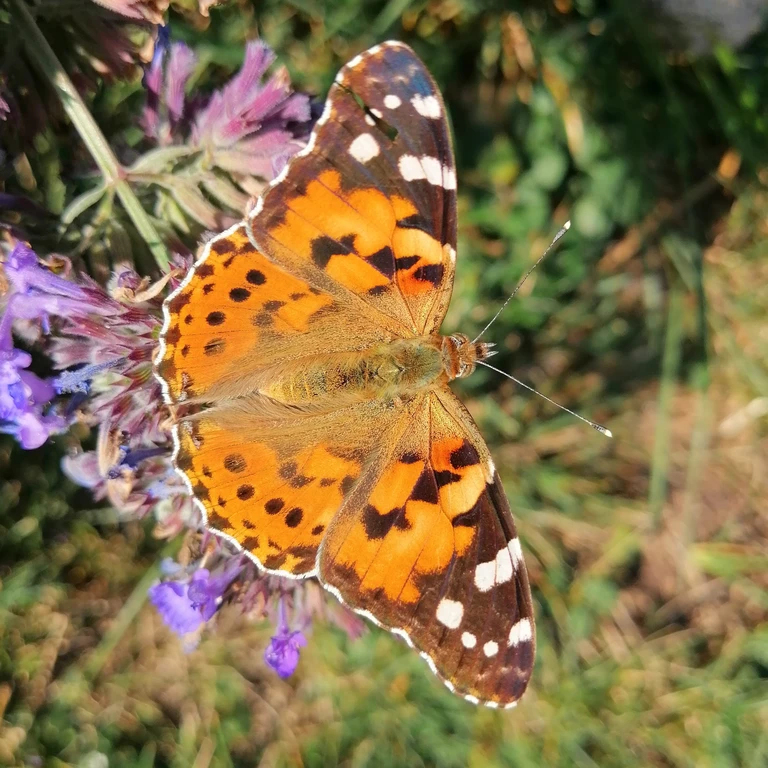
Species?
Vanessa cardui
